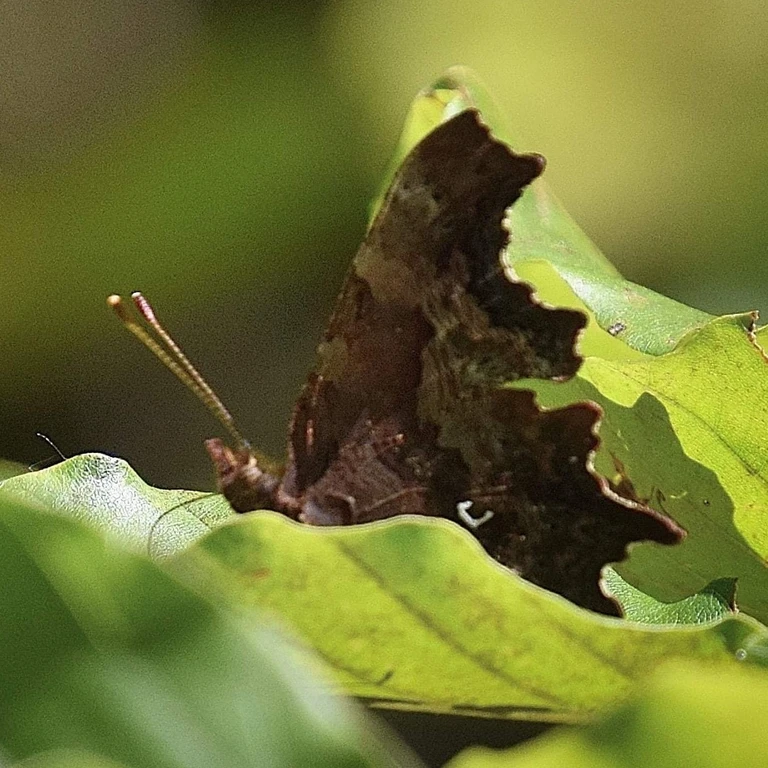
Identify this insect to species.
Polygonia c-album
